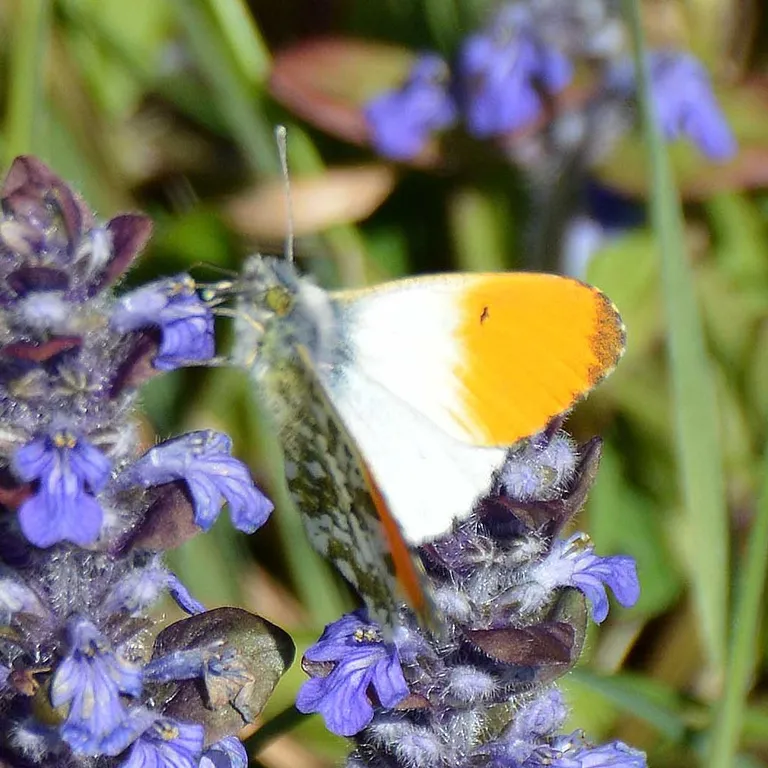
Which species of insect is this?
Anthocharis cardamines
